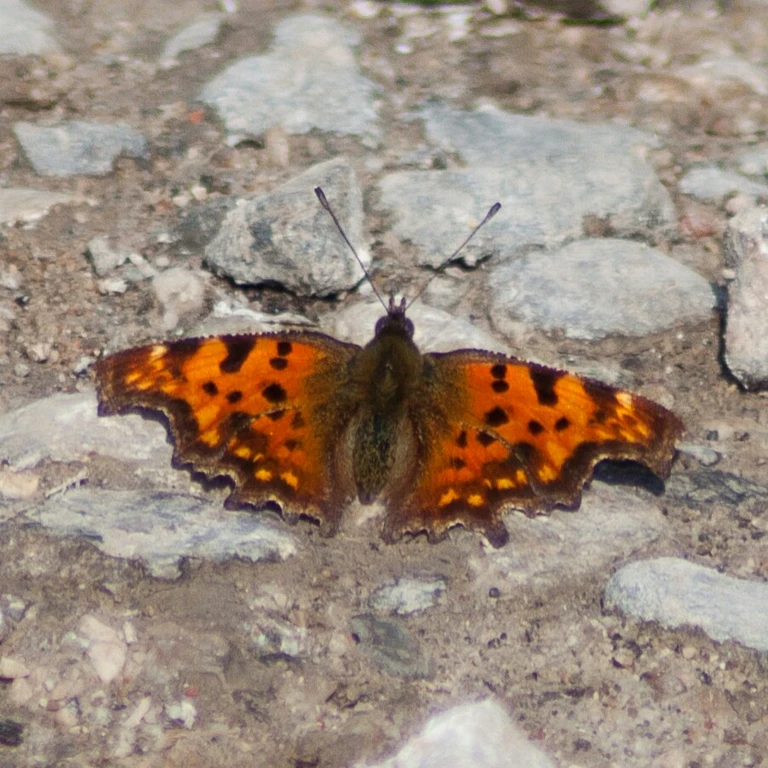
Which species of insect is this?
Polygonia c-album
